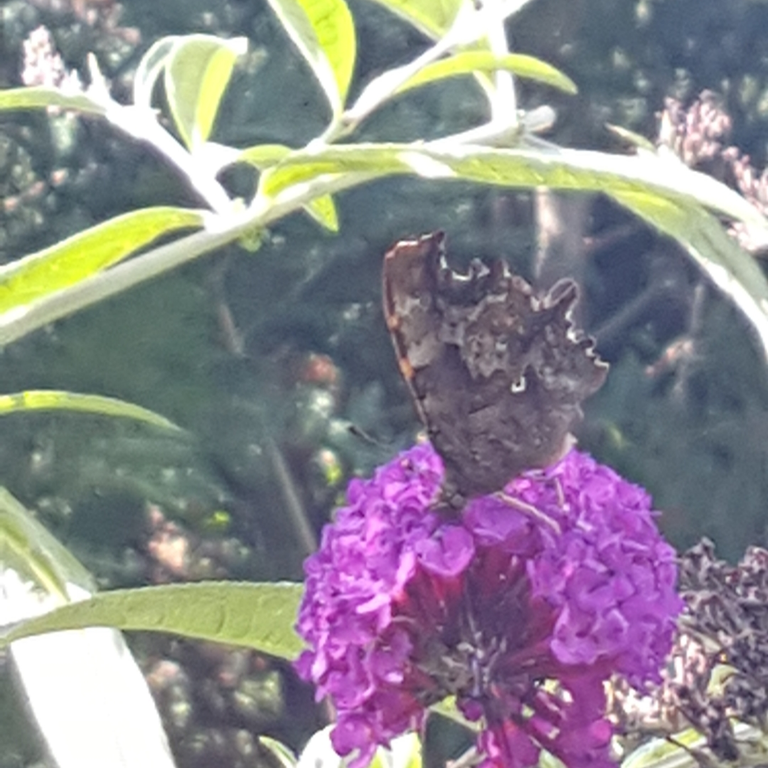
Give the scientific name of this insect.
Polygonia c-album
